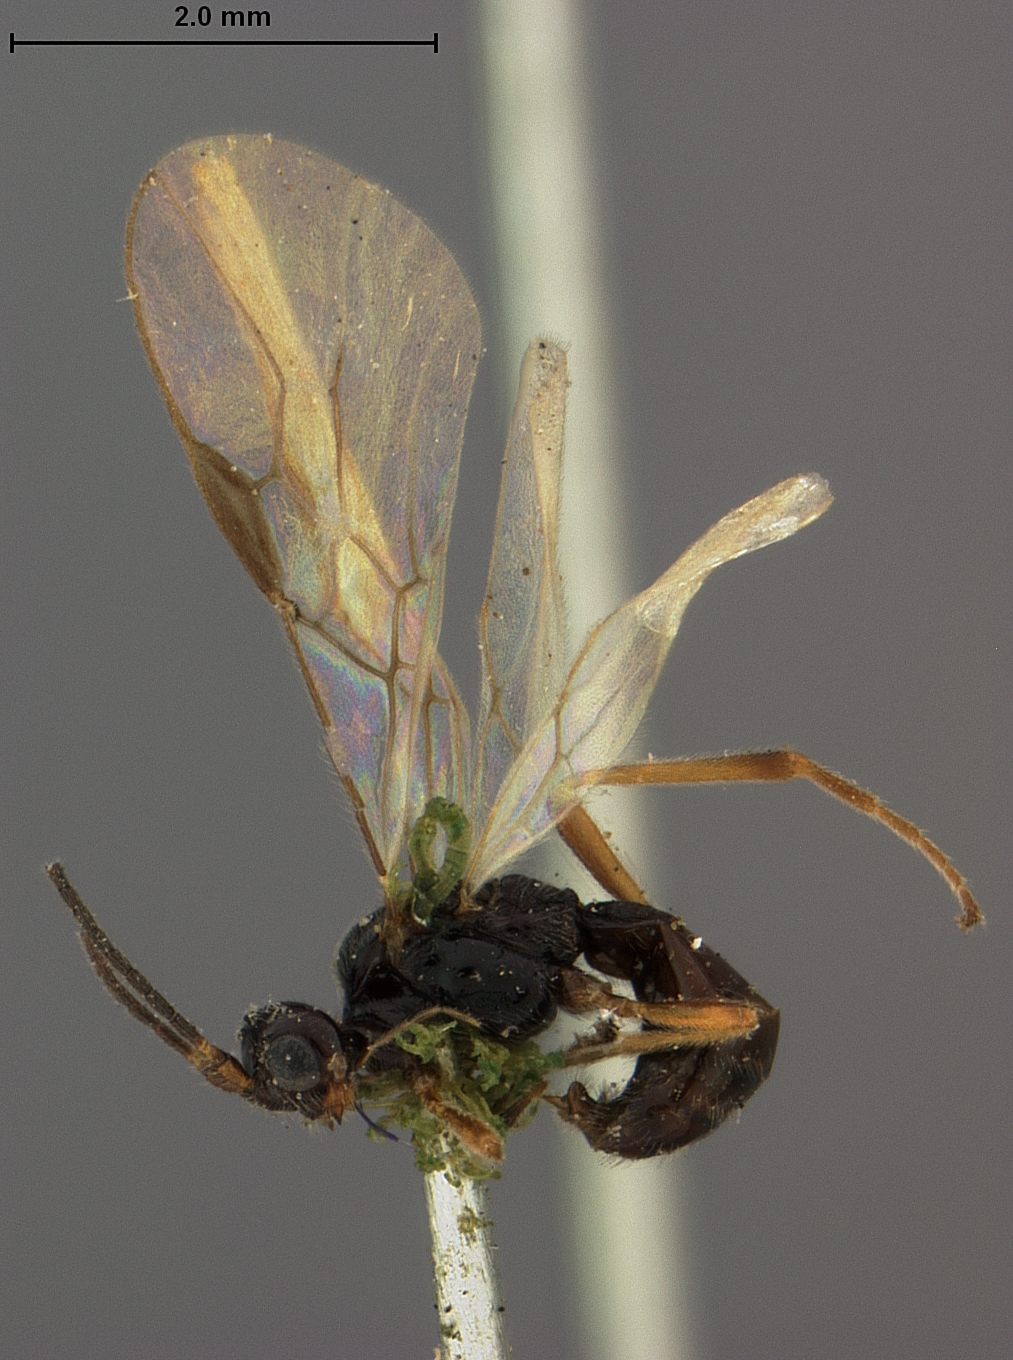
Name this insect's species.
Anarcha coxalis
